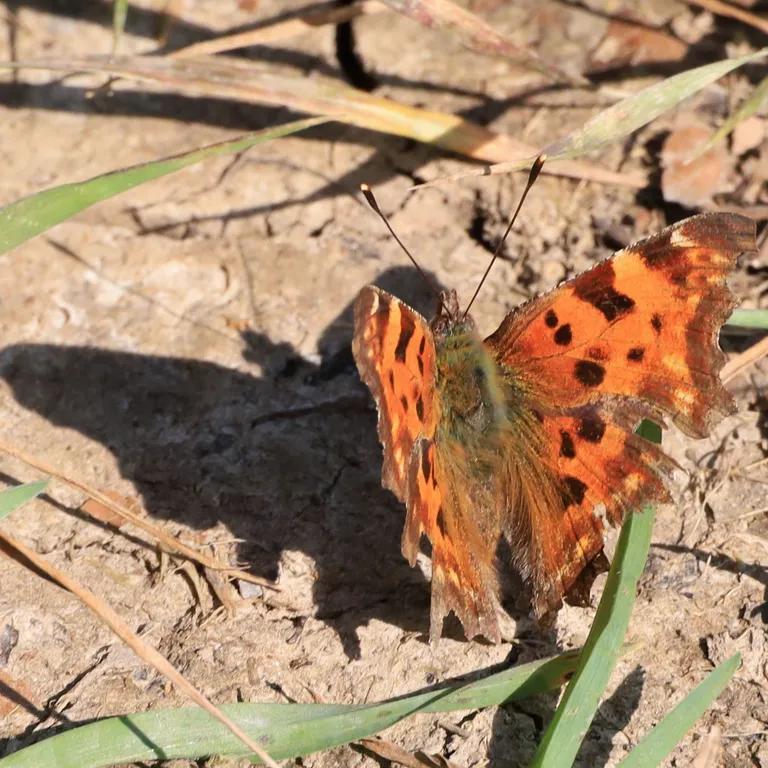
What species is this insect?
Polygonia c-album
